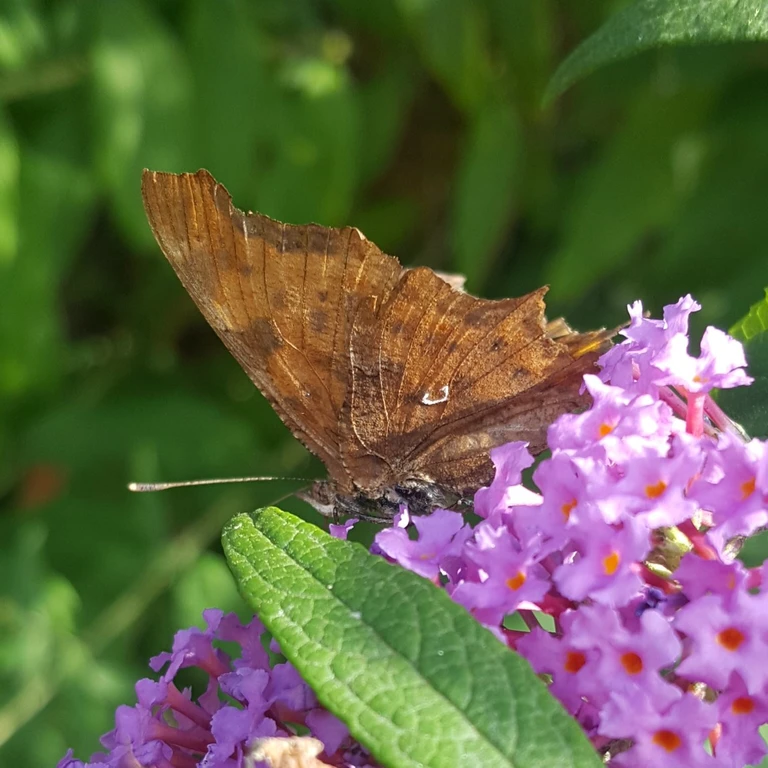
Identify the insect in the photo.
Polygonia c-album
